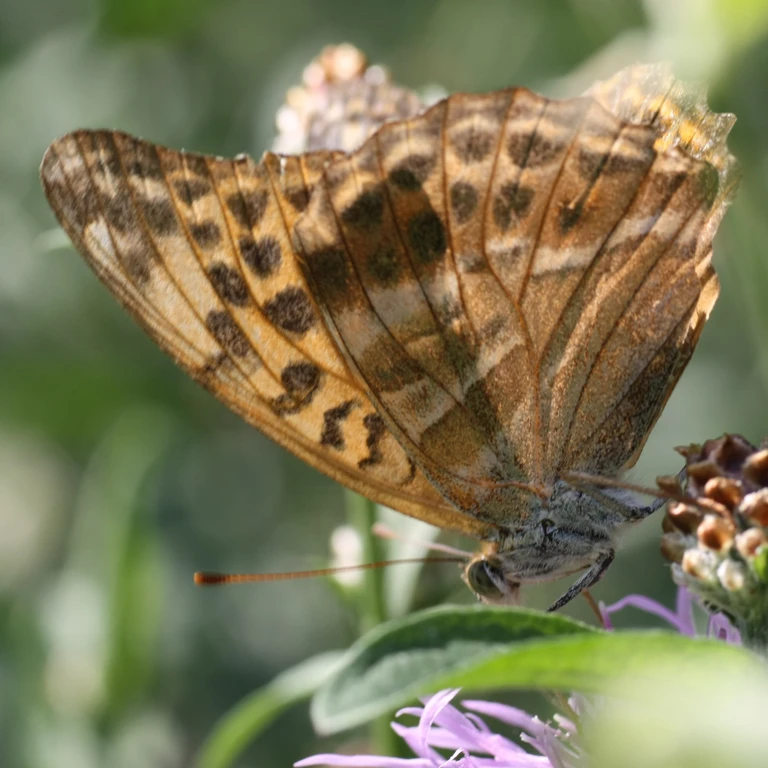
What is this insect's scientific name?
Argynnis paphia
